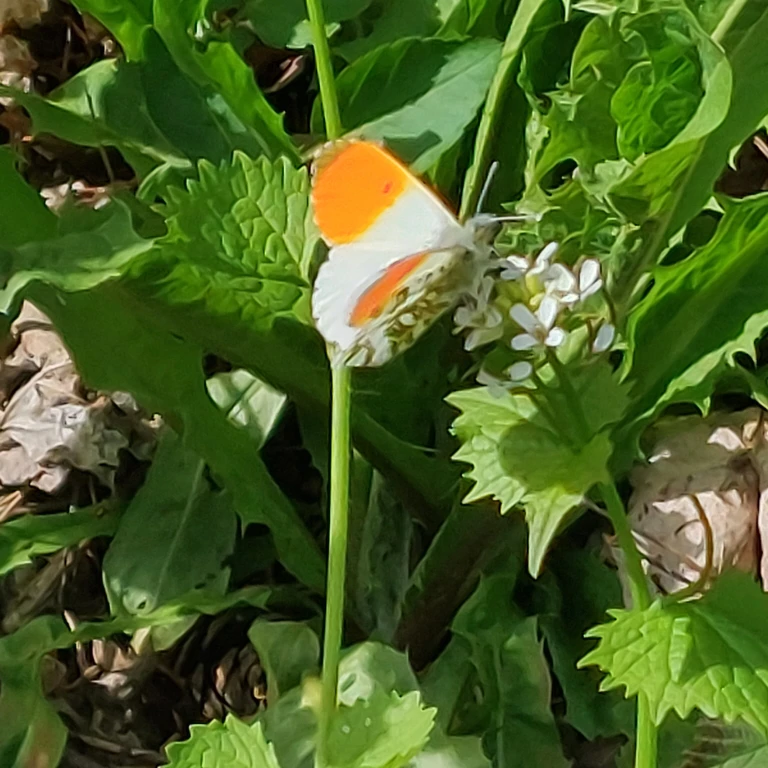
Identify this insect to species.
Anthocharis cardamines
